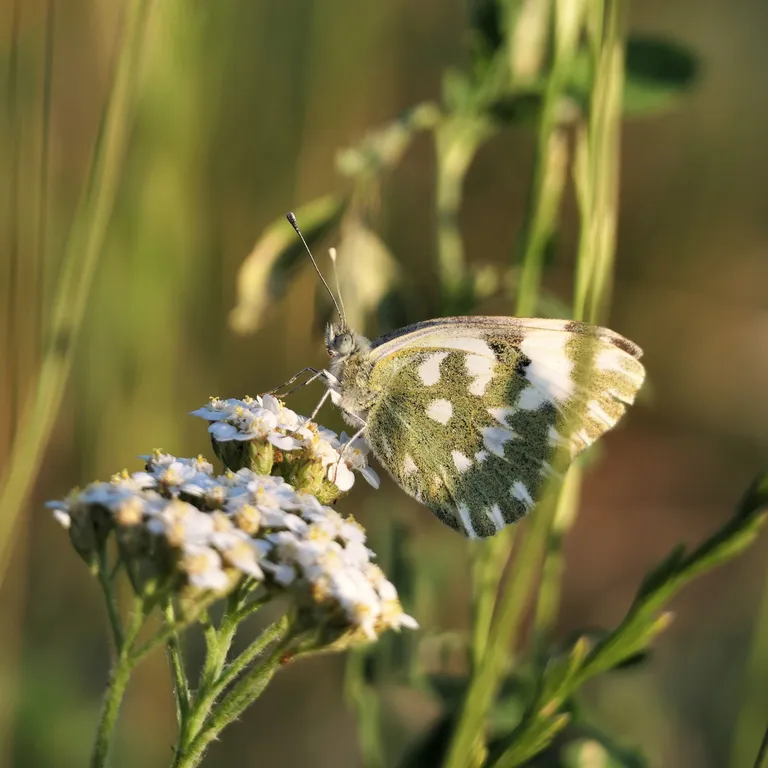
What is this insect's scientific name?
Pontia edusa
